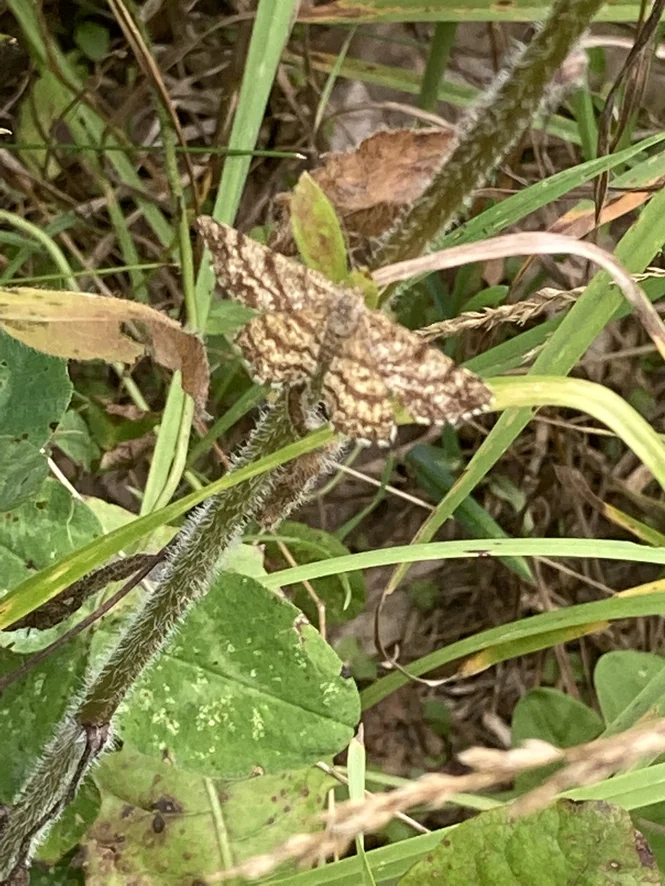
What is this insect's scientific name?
Ematurga atomaria
